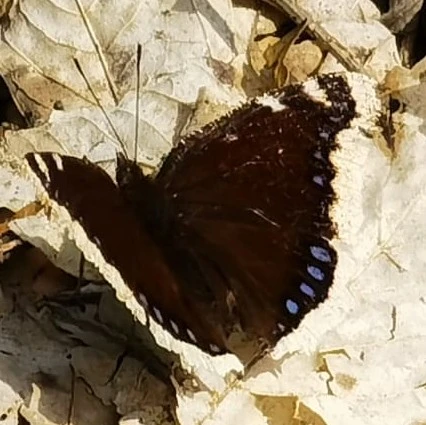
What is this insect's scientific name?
Nymphalis antiopa
